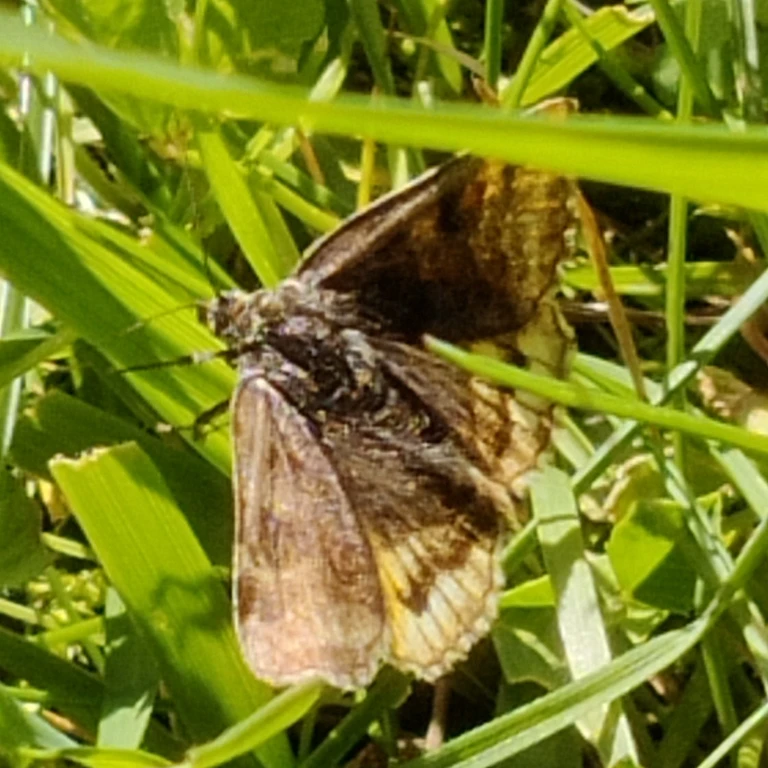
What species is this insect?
Euclidia glyphica
